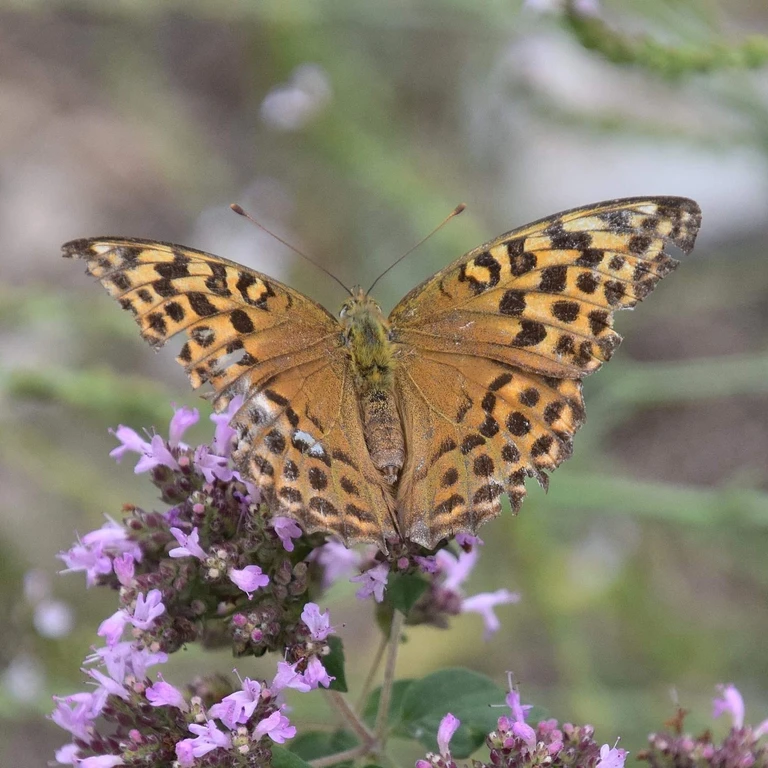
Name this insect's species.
Argynnis paphia
